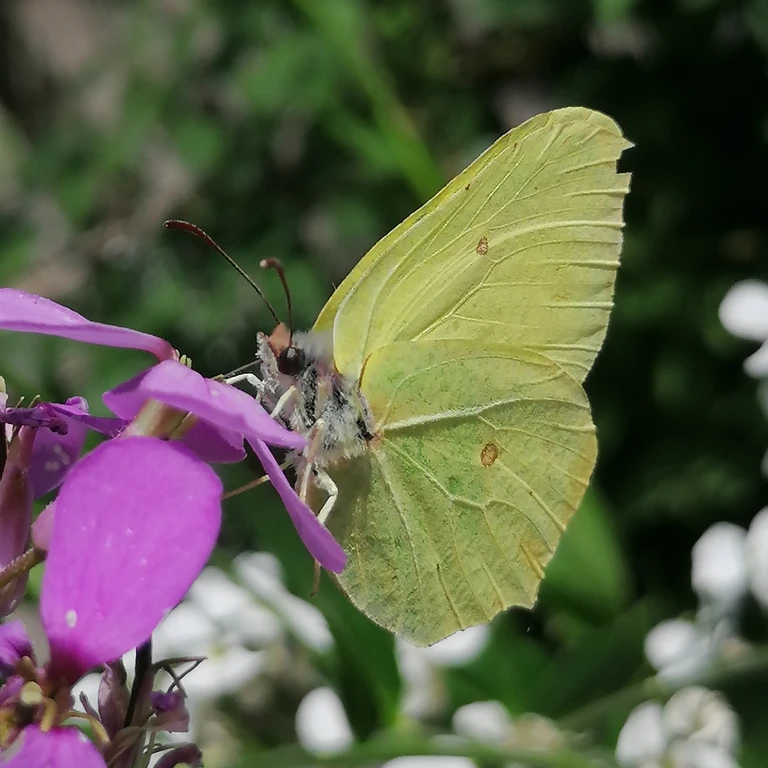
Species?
Gonepteryx rhamni
